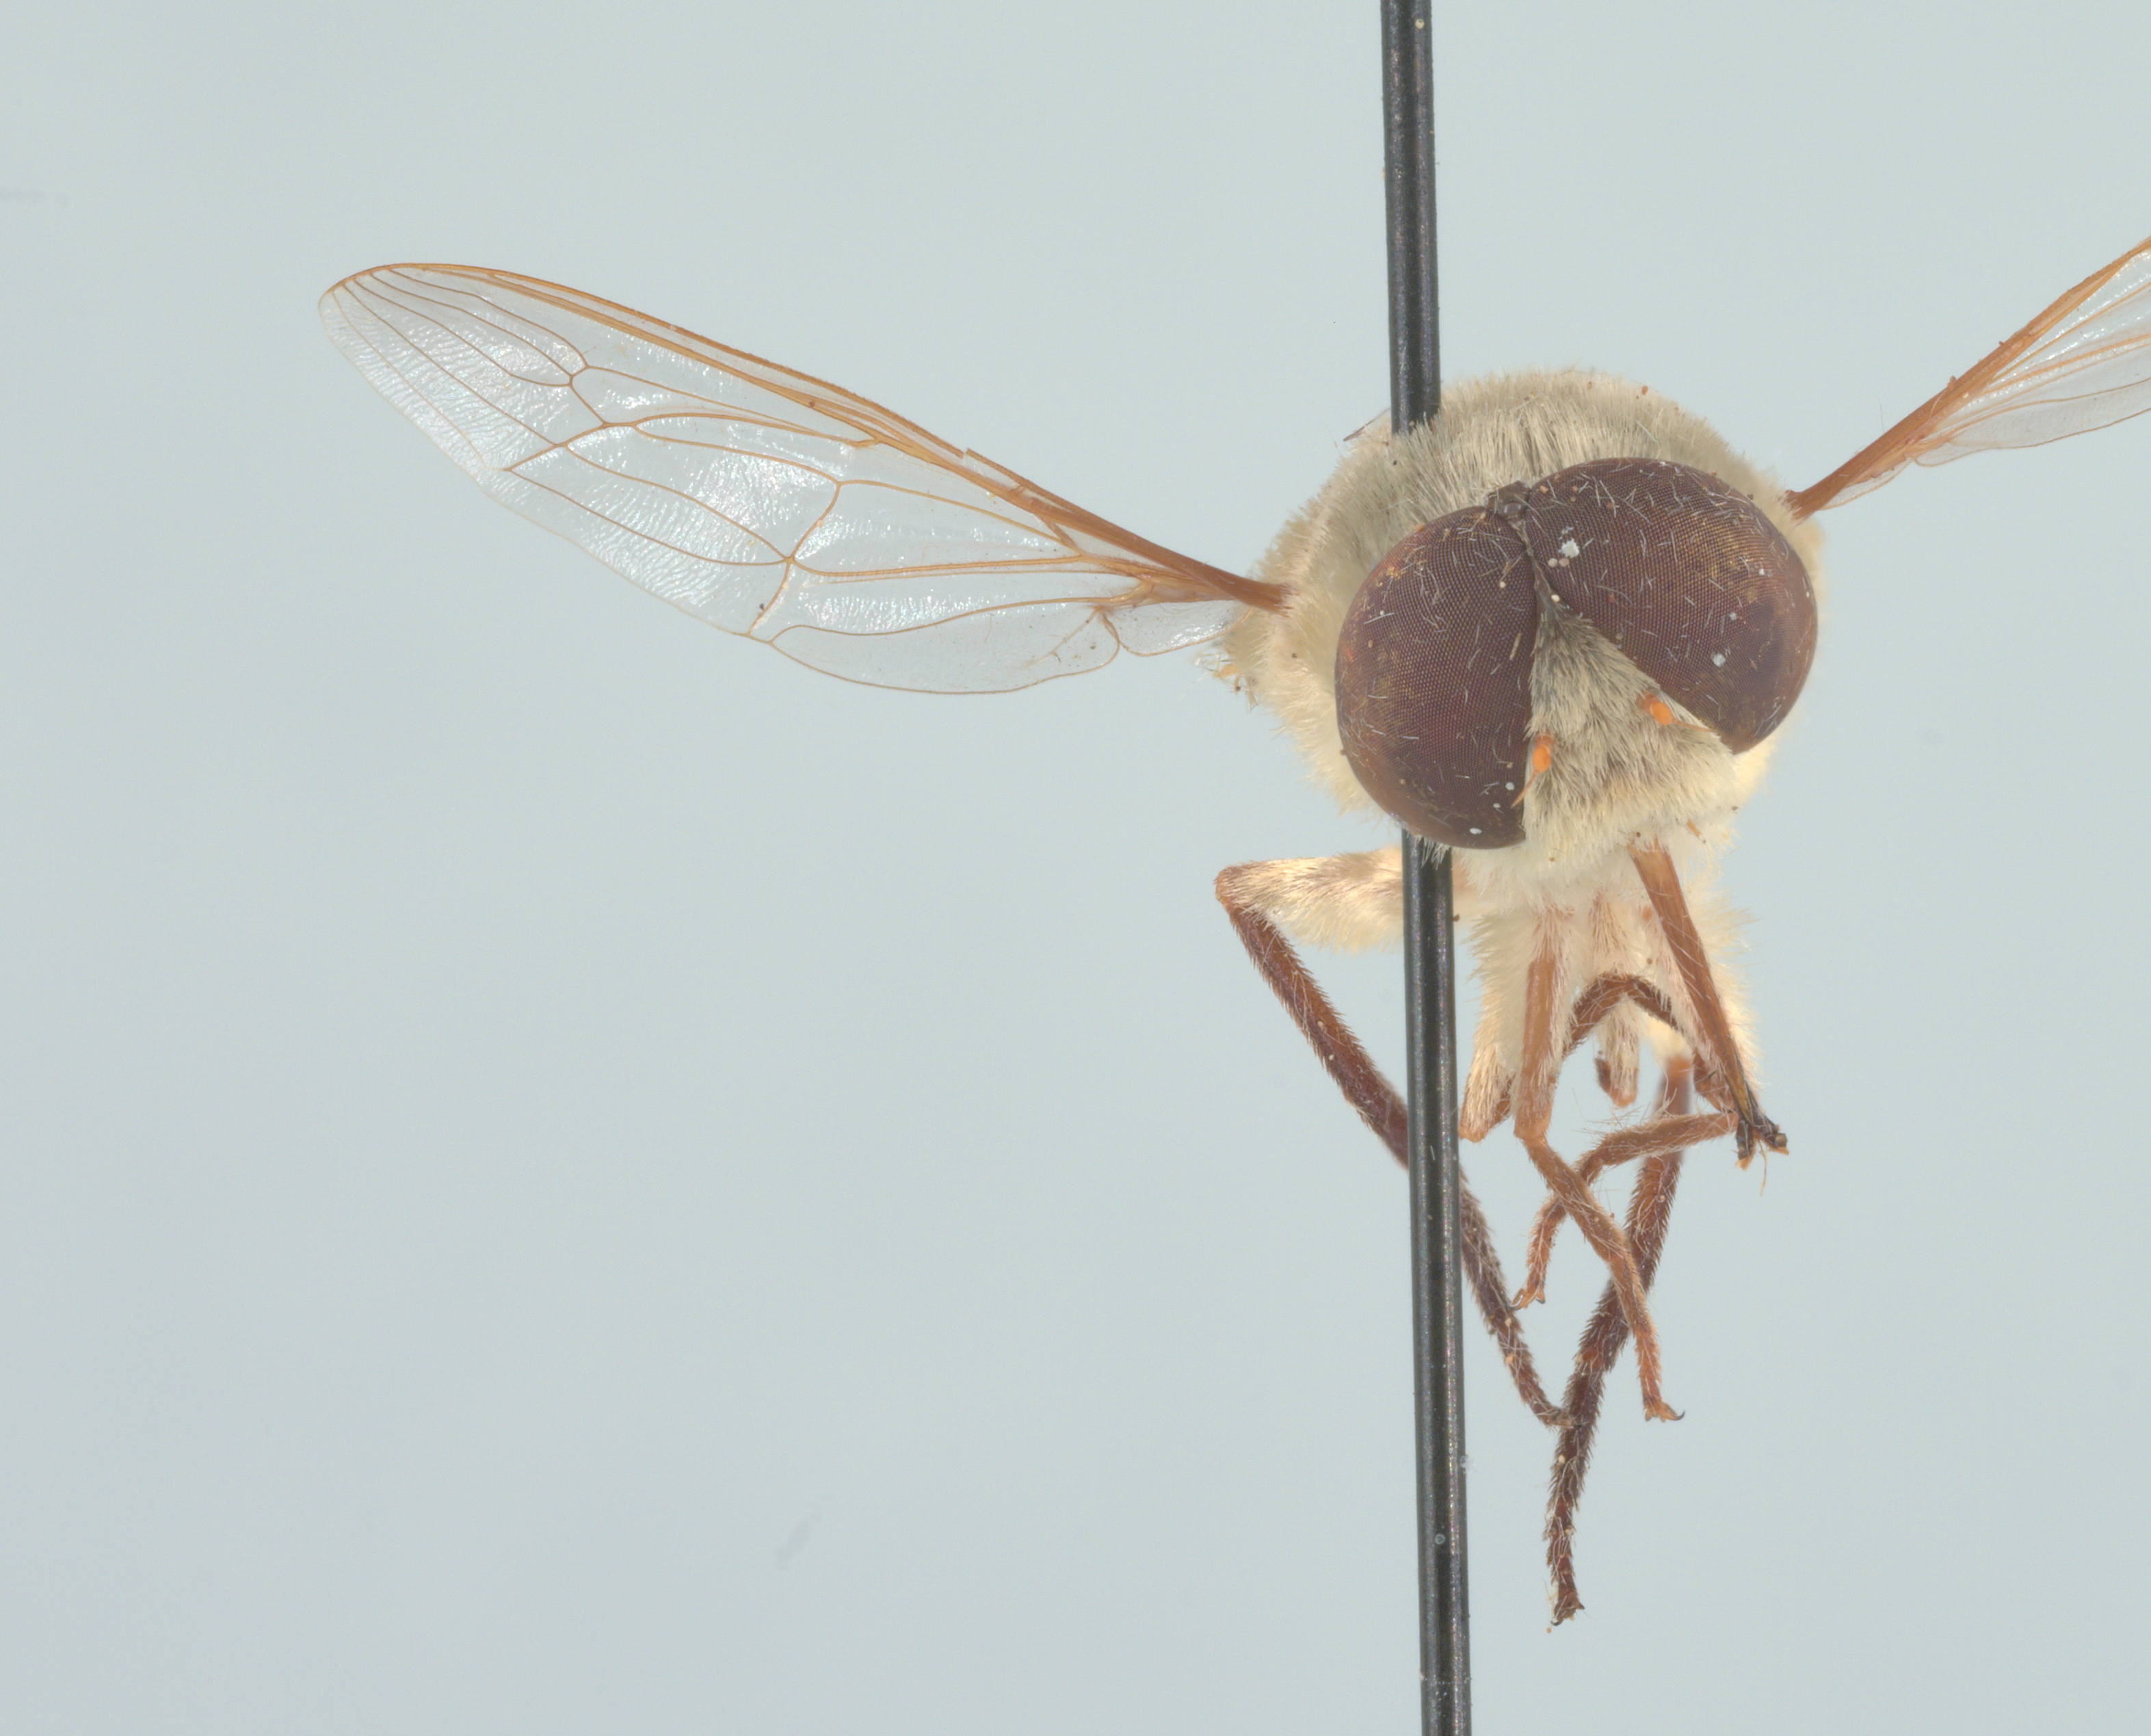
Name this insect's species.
Neorhynchocephalus volaticus
